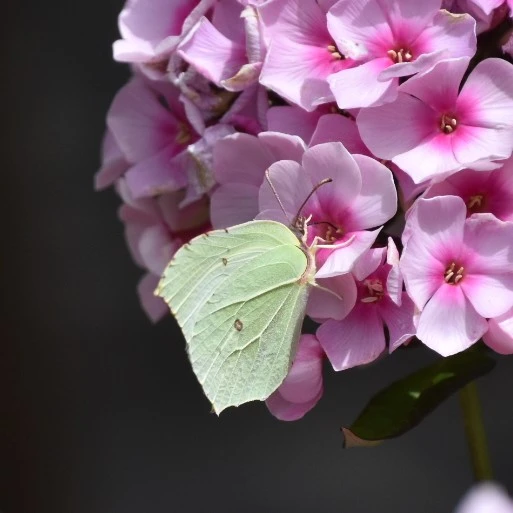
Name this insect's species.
Gonepteryx rhamni
